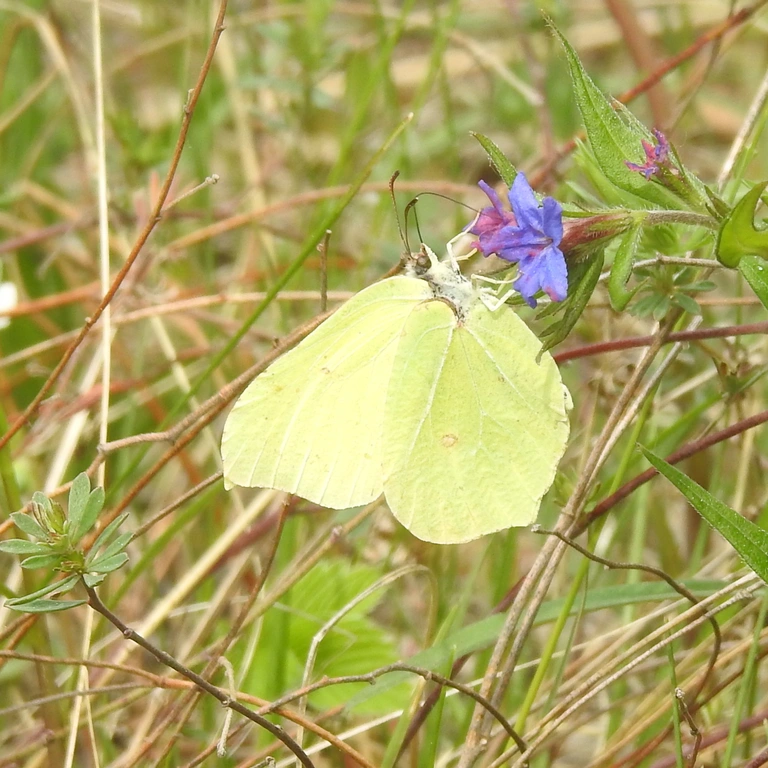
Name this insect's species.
Gonepteryx rhamni
